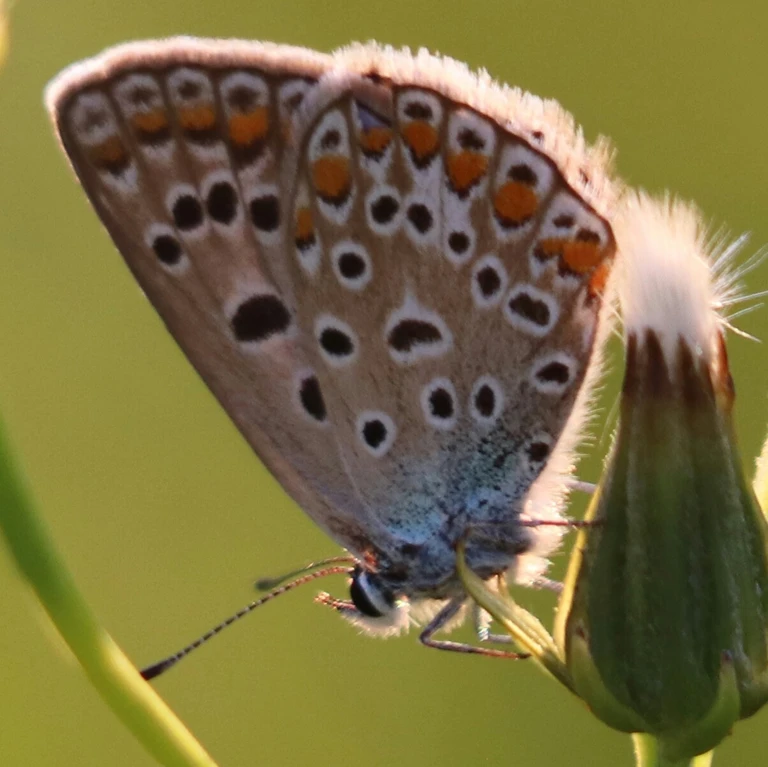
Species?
Polyommatus icarus
